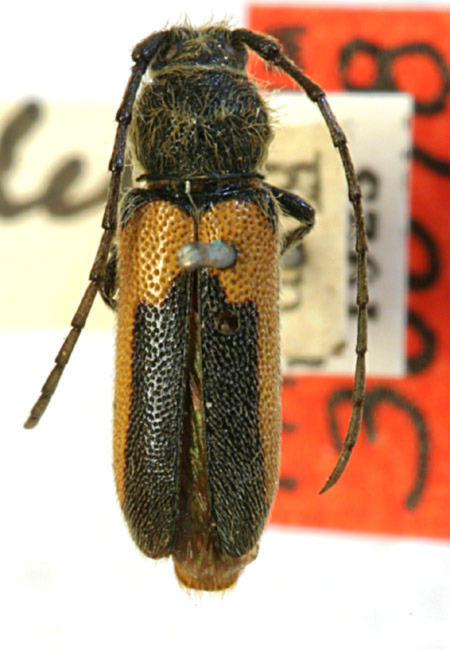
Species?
Crossidius debilis
